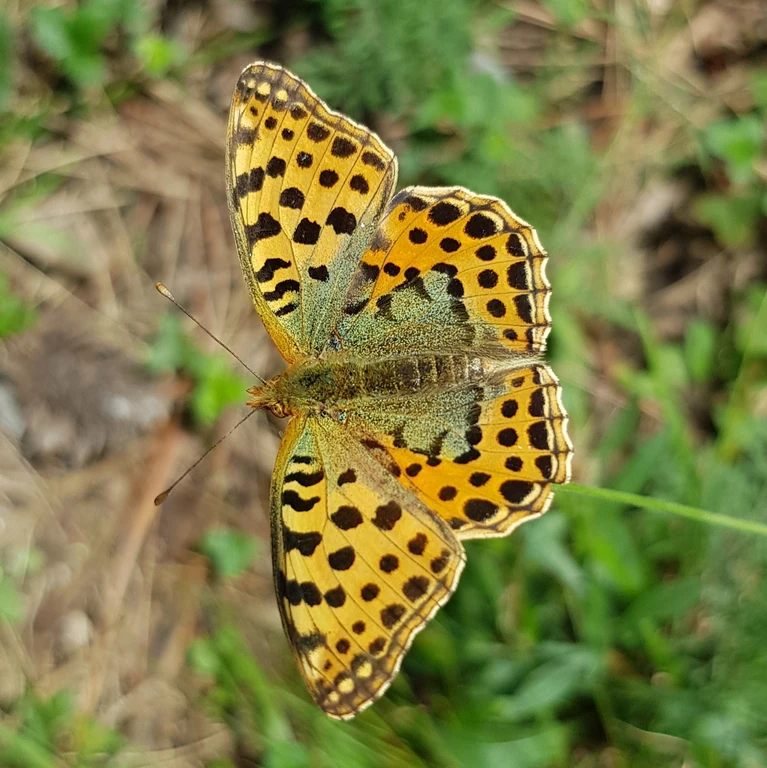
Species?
Issoria lathonia
